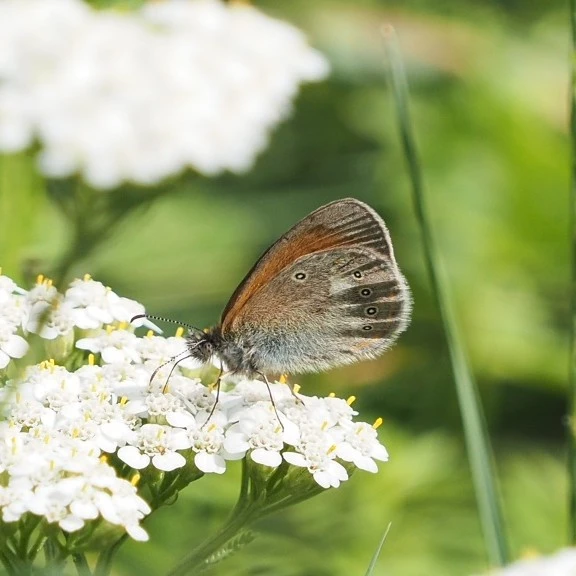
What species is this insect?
Coenonympha glycerion (also Coenonympha iphis)
